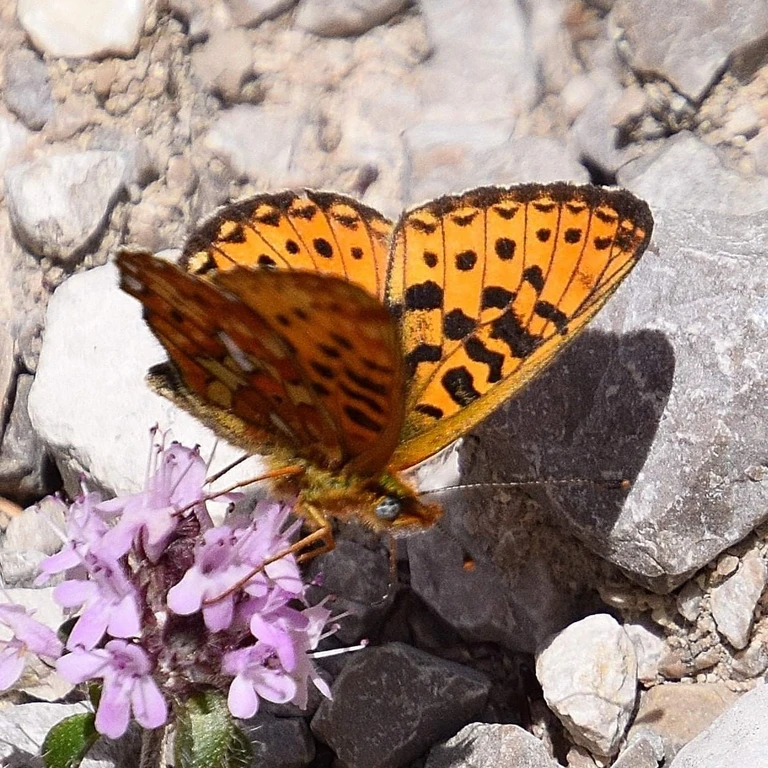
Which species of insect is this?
Boloria euphrosyne (also Clossiana euphrosyne)
